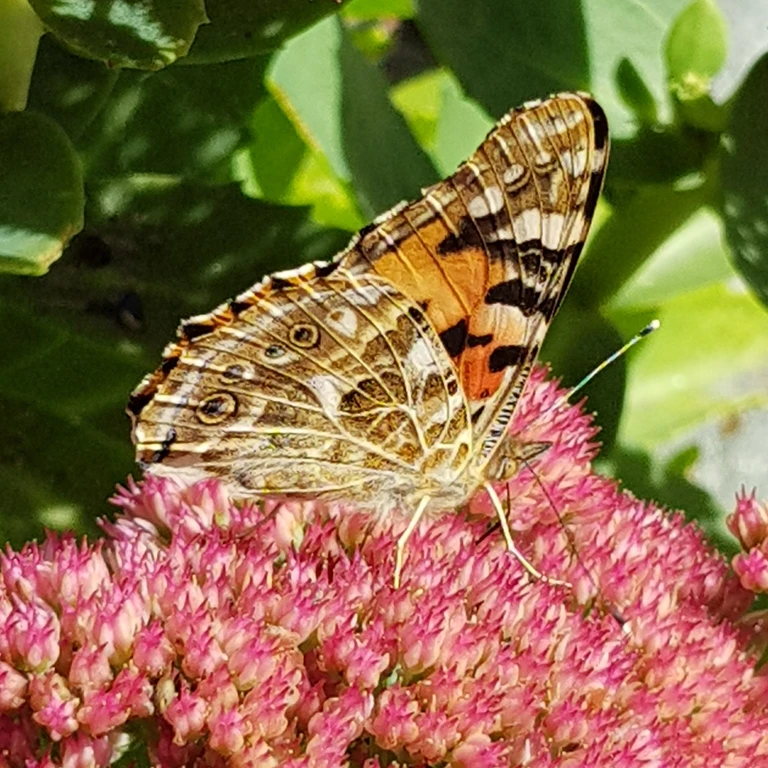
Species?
Vanessa cardui
